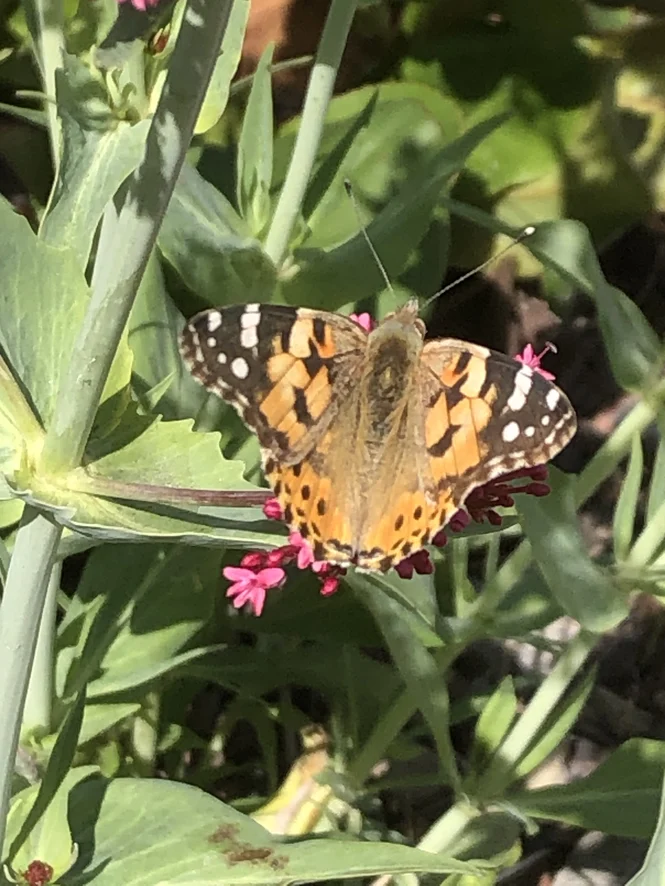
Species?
Vanessa cardui
